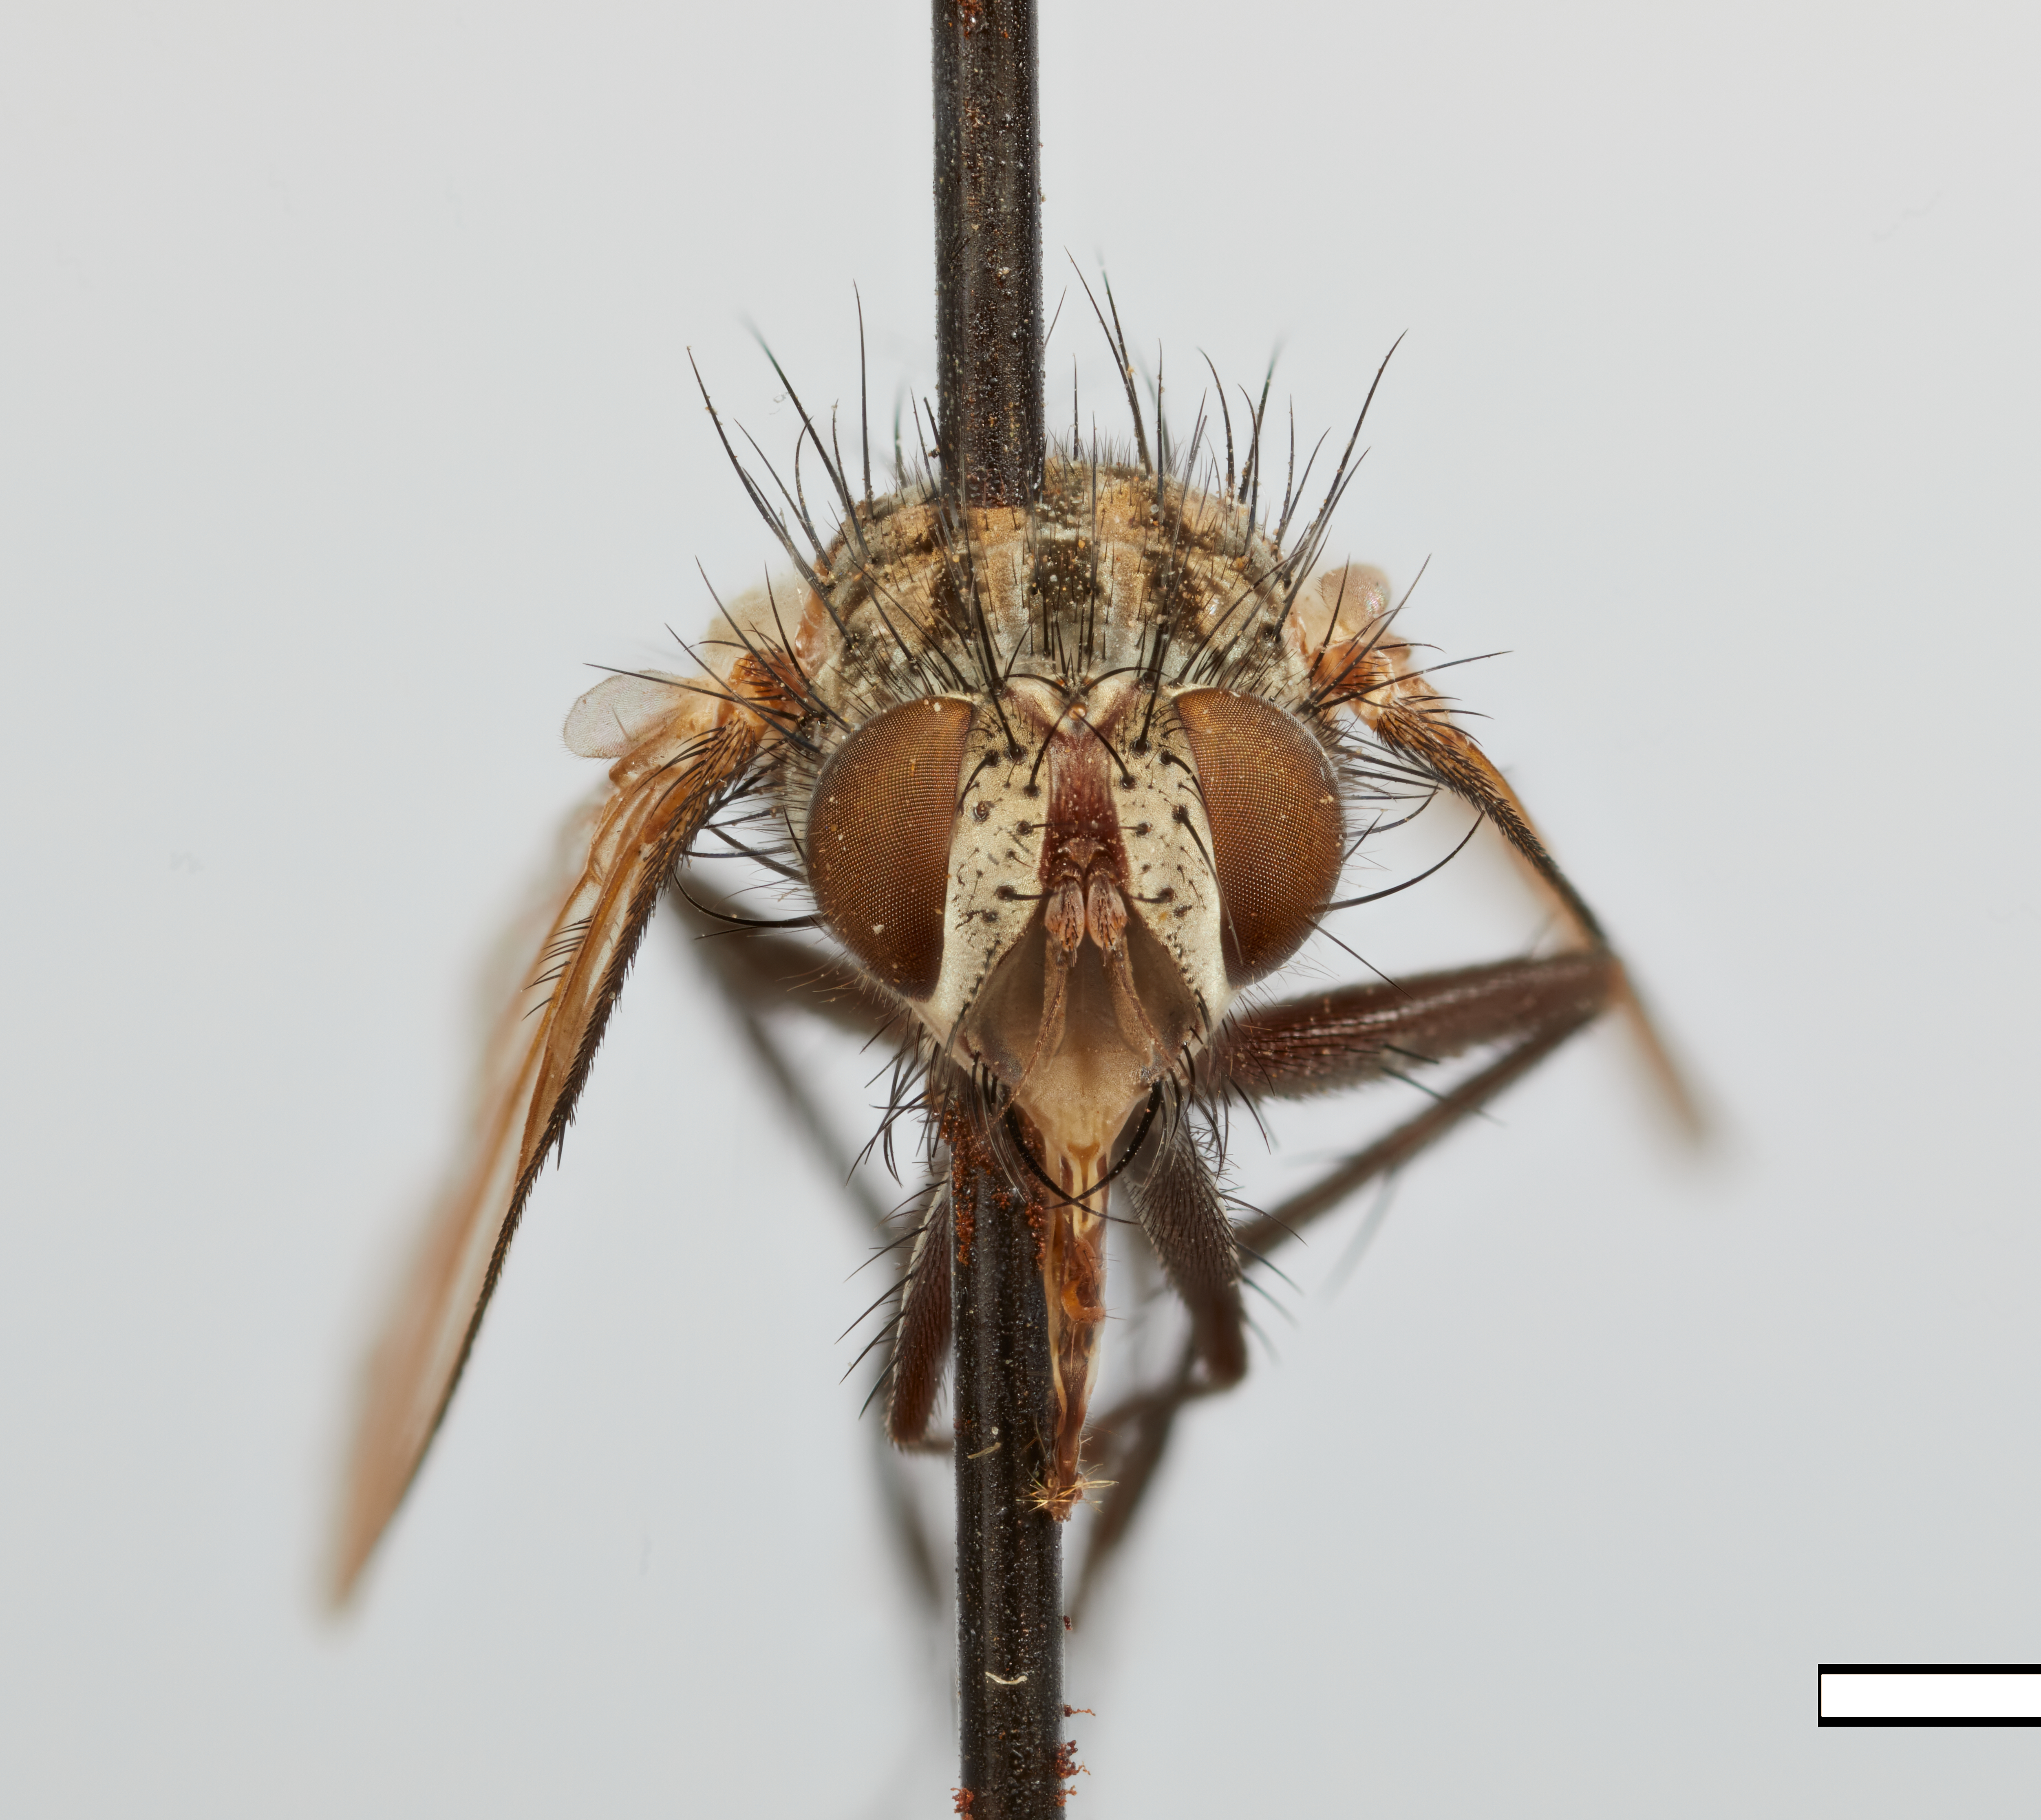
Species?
Paradidyma peruviana
